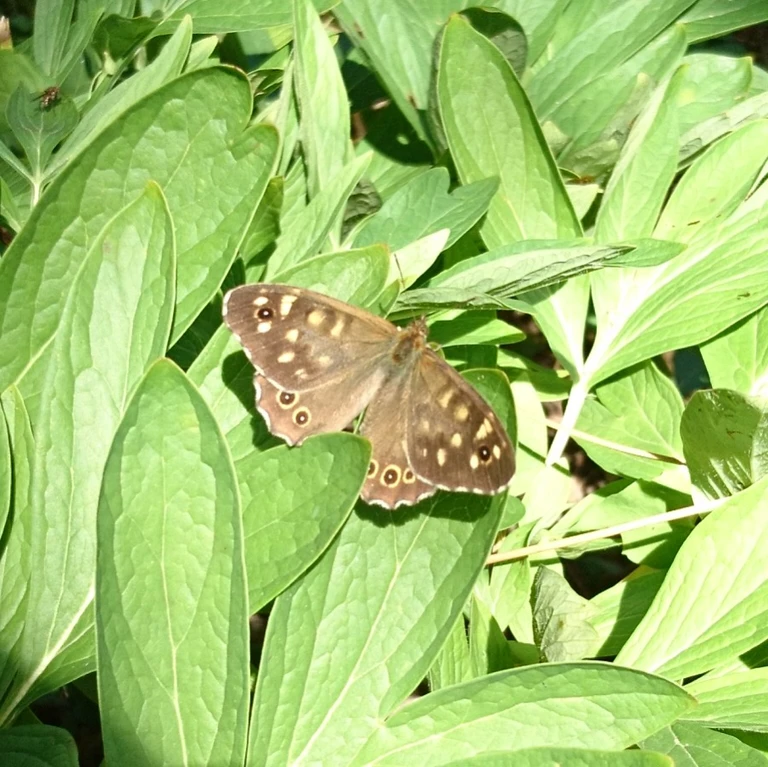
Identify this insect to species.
Pararge aegeria
